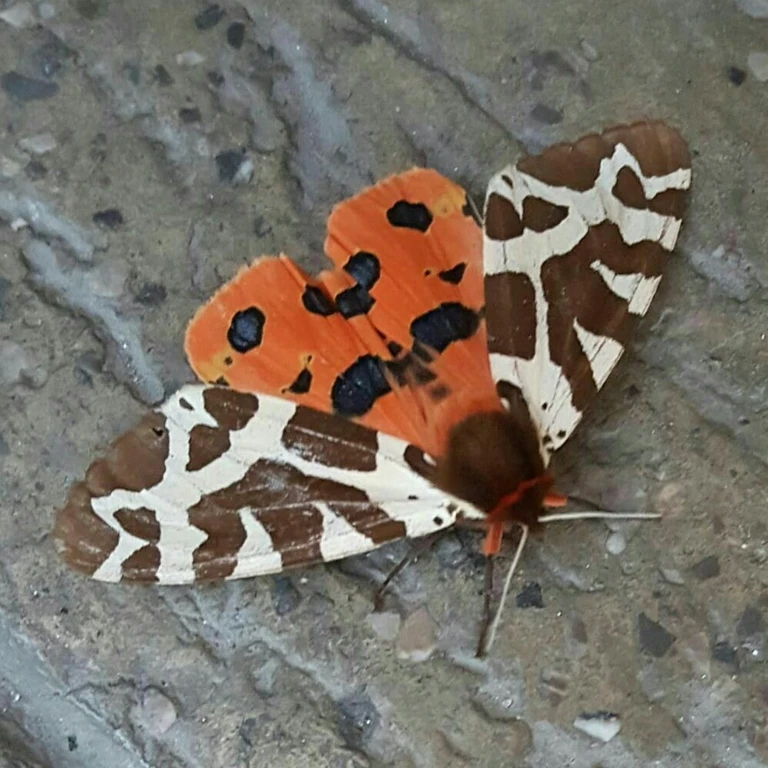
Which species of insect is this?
Arctia caja
